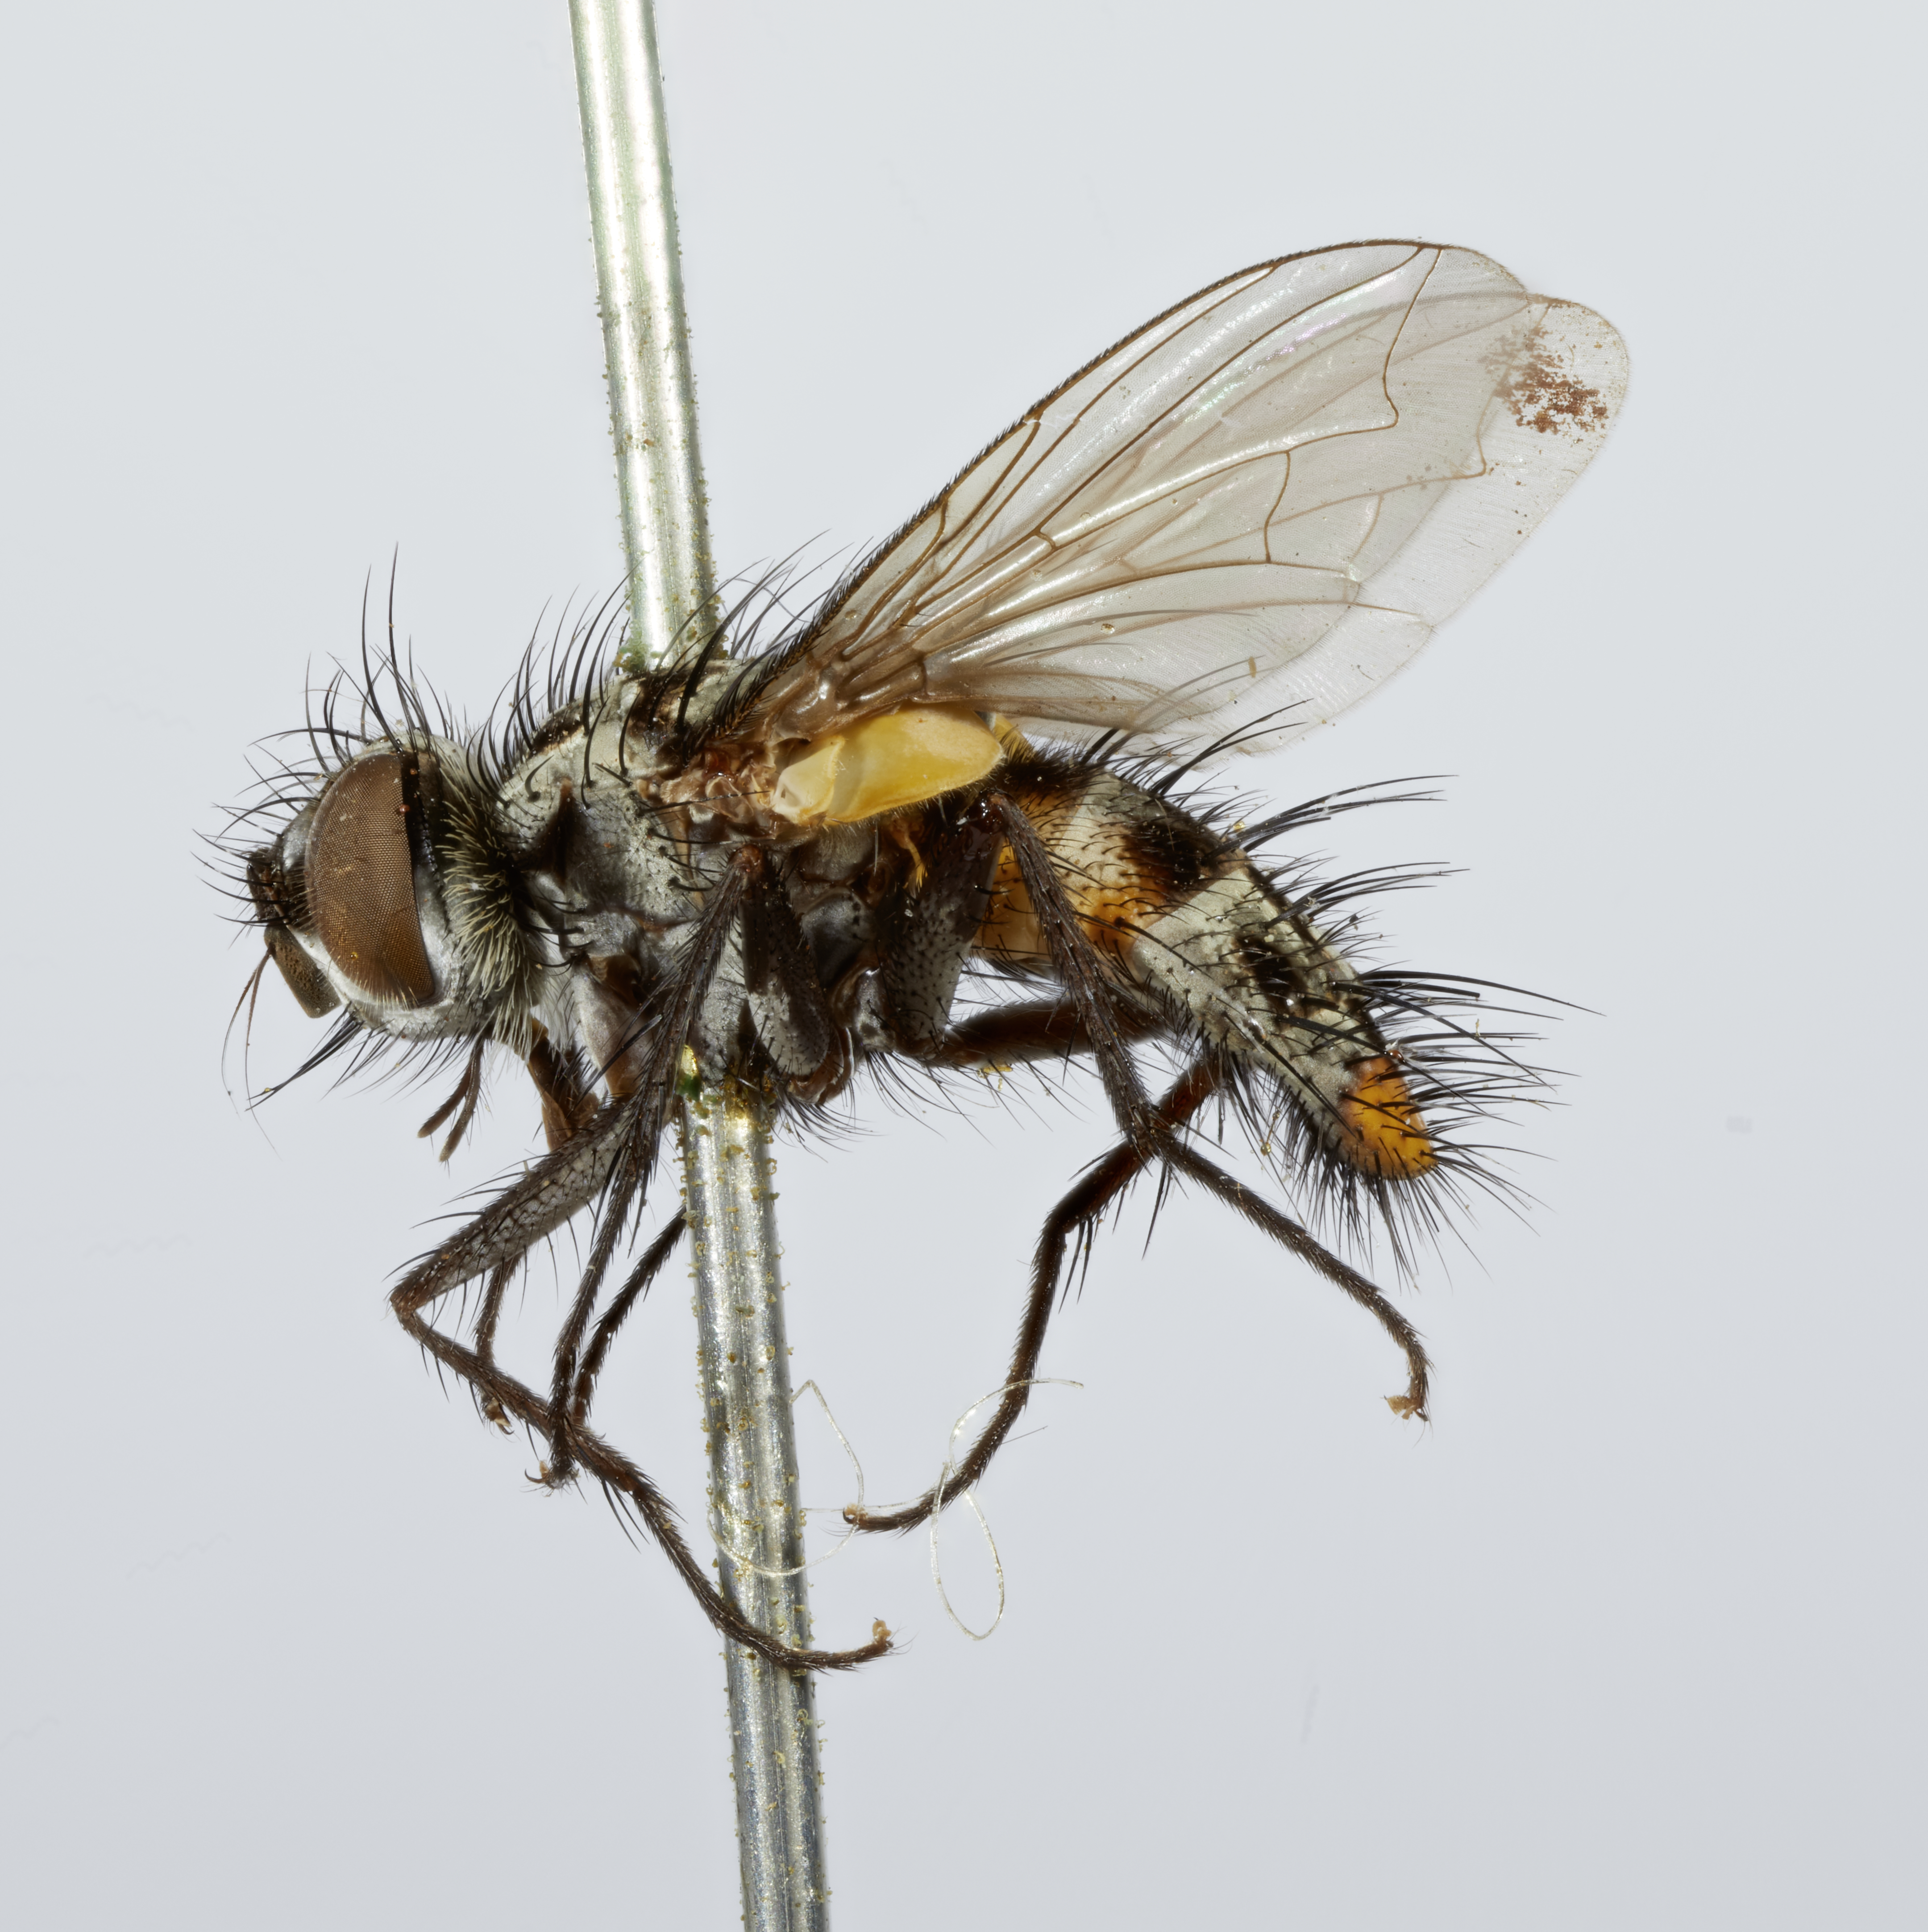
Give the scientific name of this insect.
Ossidingia ornata
